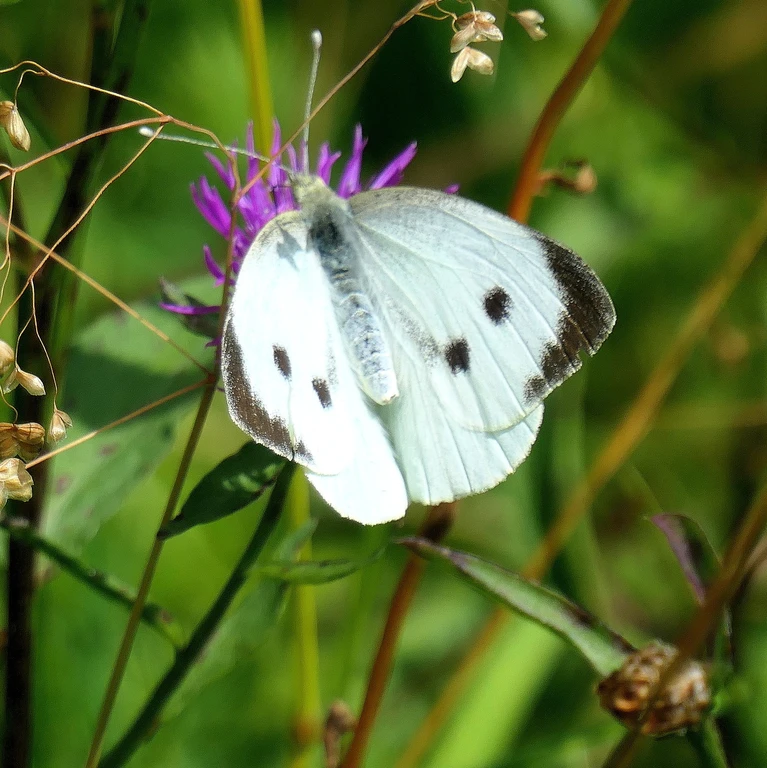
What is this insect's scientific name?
Pieris brassicae
